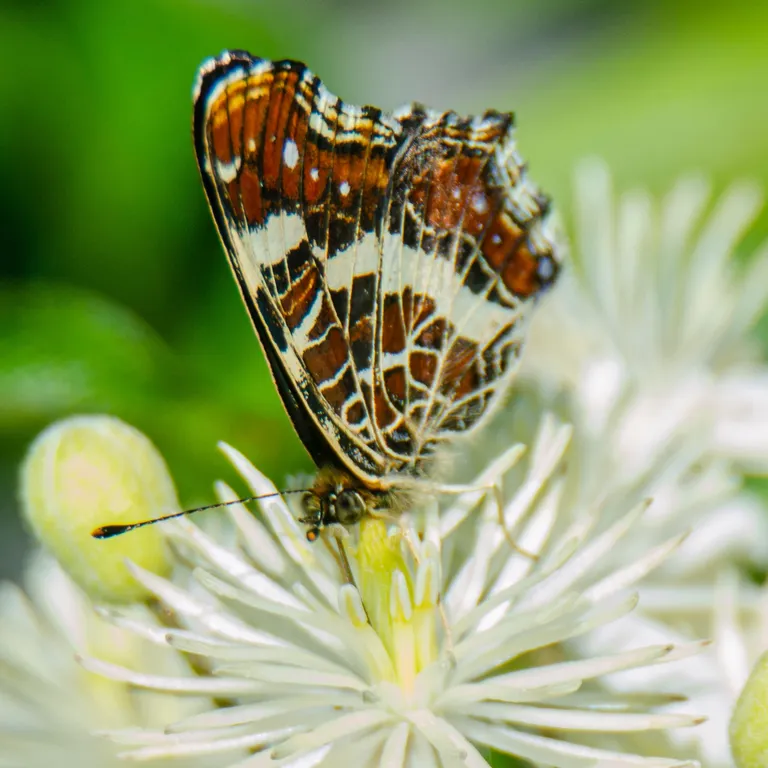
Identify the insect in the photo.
Araschnia levana
